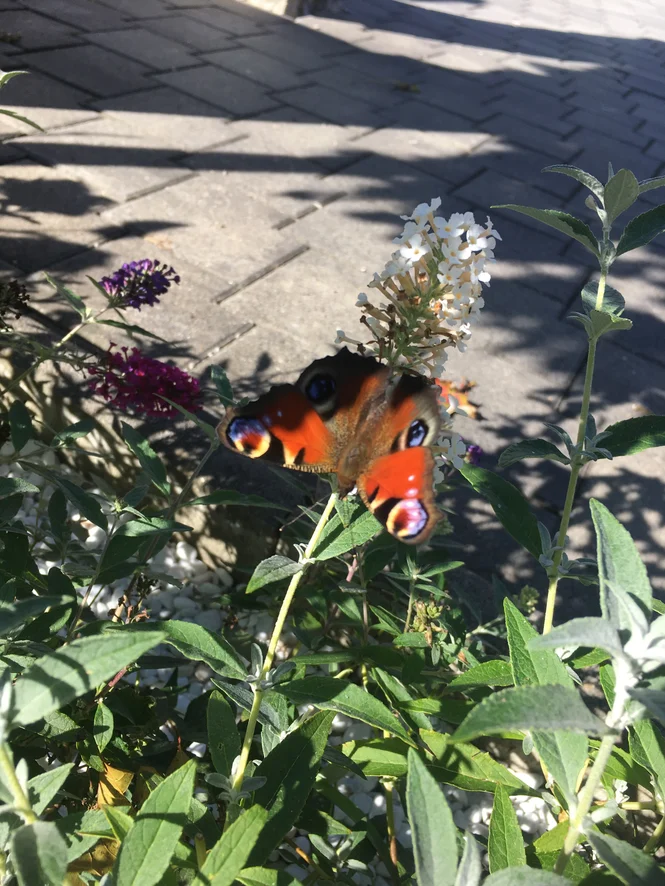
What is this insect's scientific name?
Aglais io
